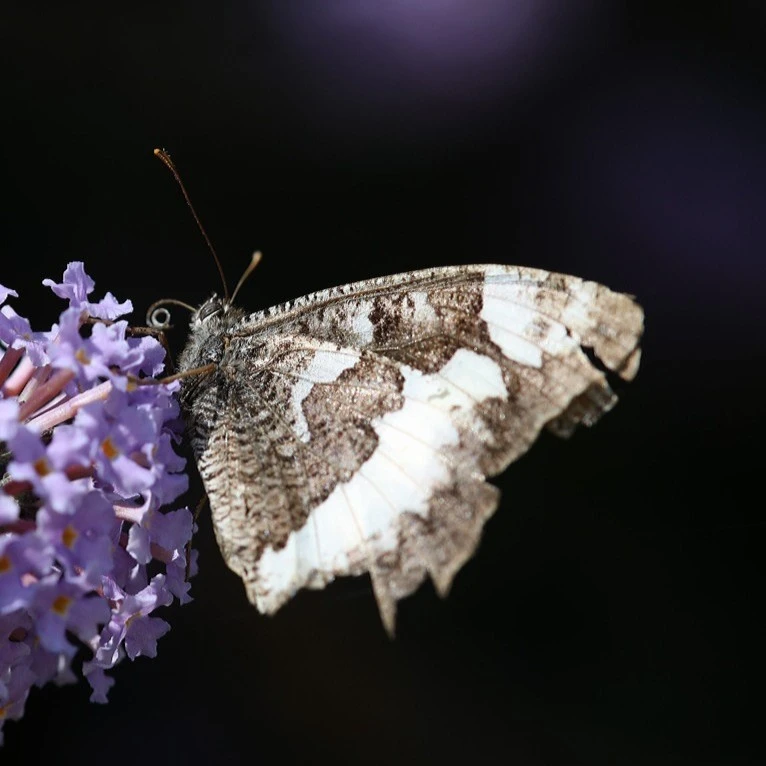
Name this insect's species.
Brintesia circe
